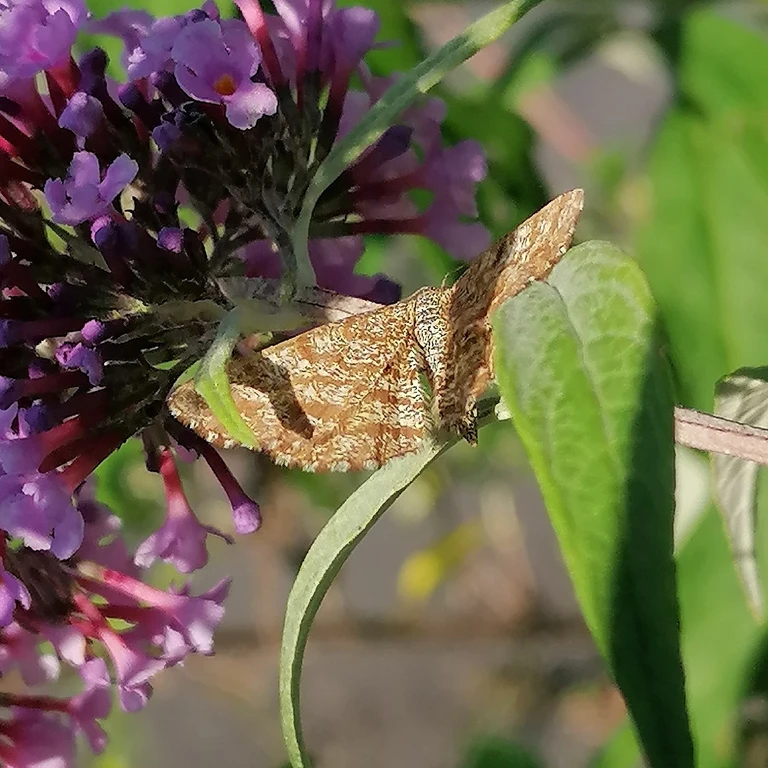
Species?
Ematurga atomaria
